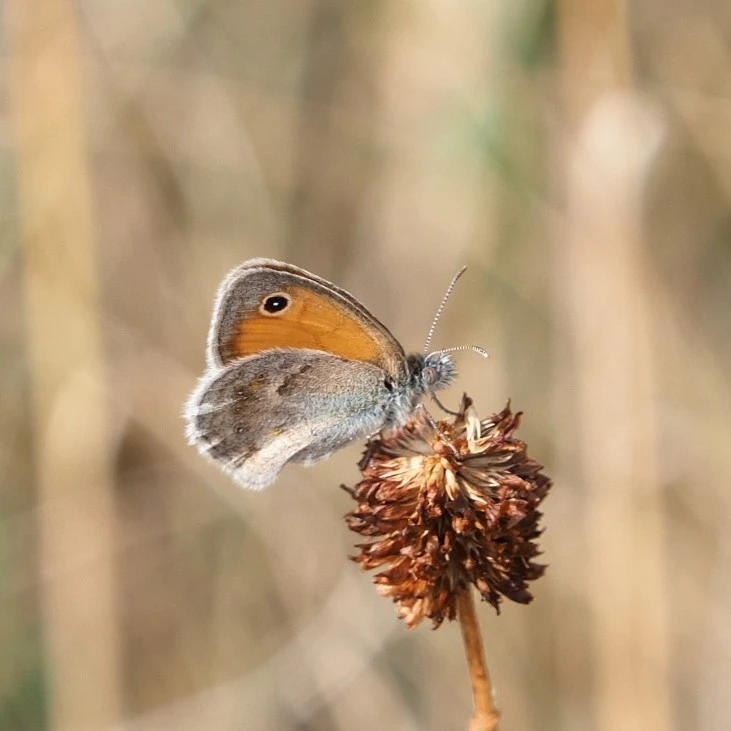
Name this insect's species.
Coenonympha pamphilus
